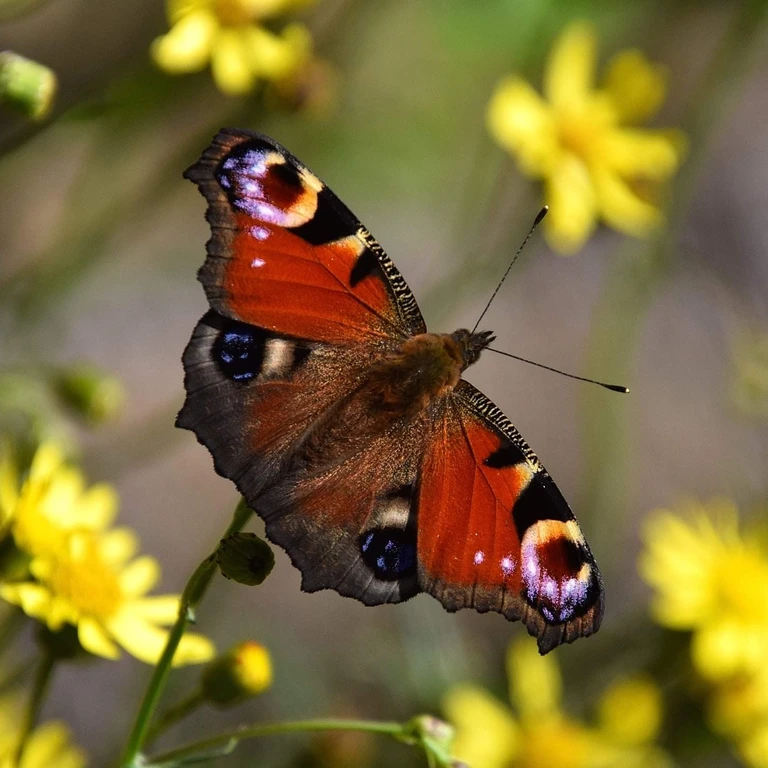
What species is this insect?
Aglais io
